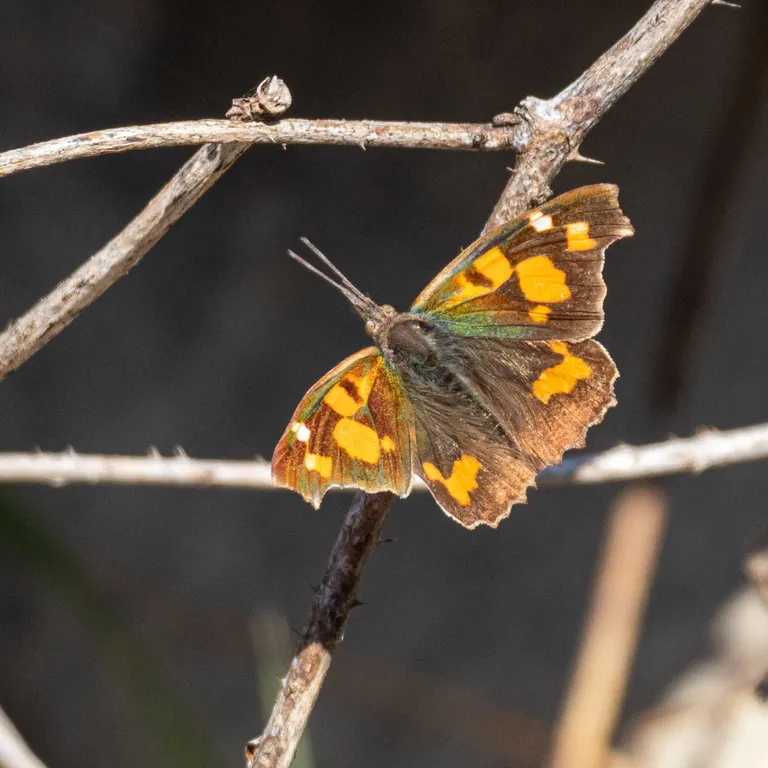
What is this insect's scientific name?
Libythea celtis
